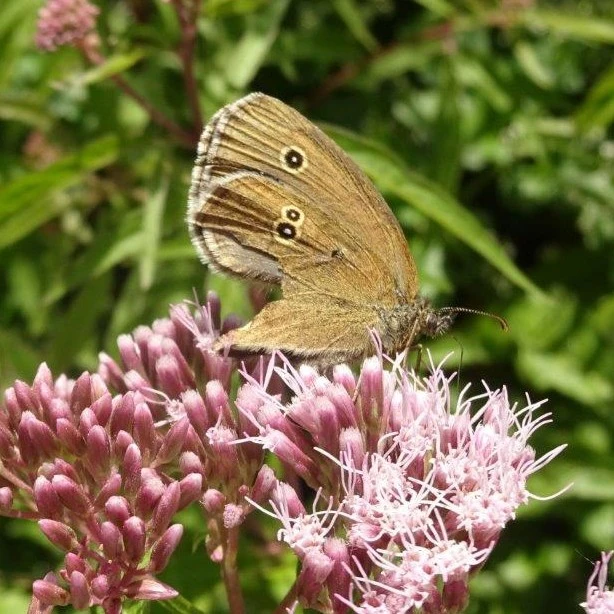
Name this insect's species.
Aphantopus hyperantus
